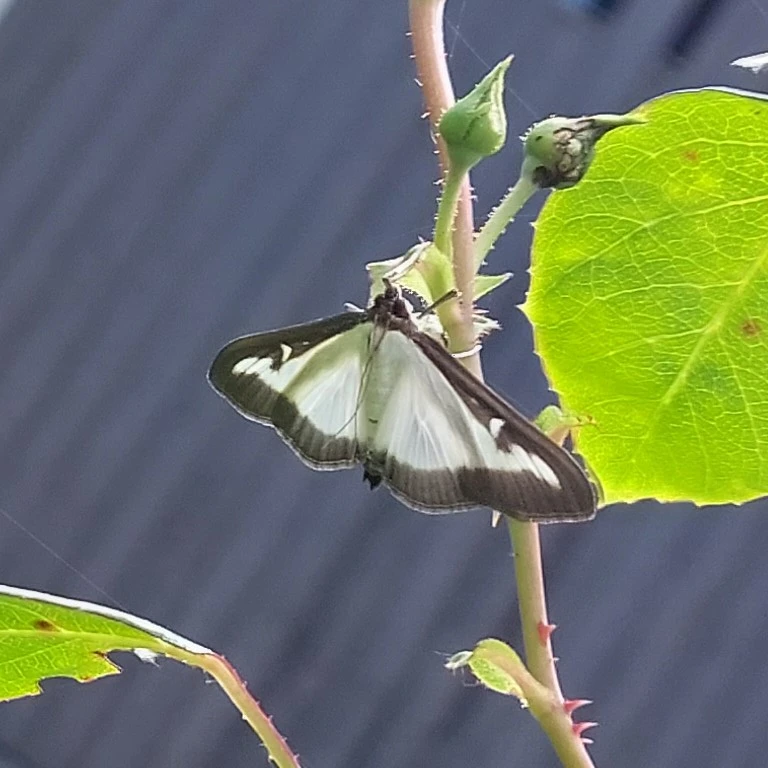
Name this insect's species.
Cydalima perspectalis
